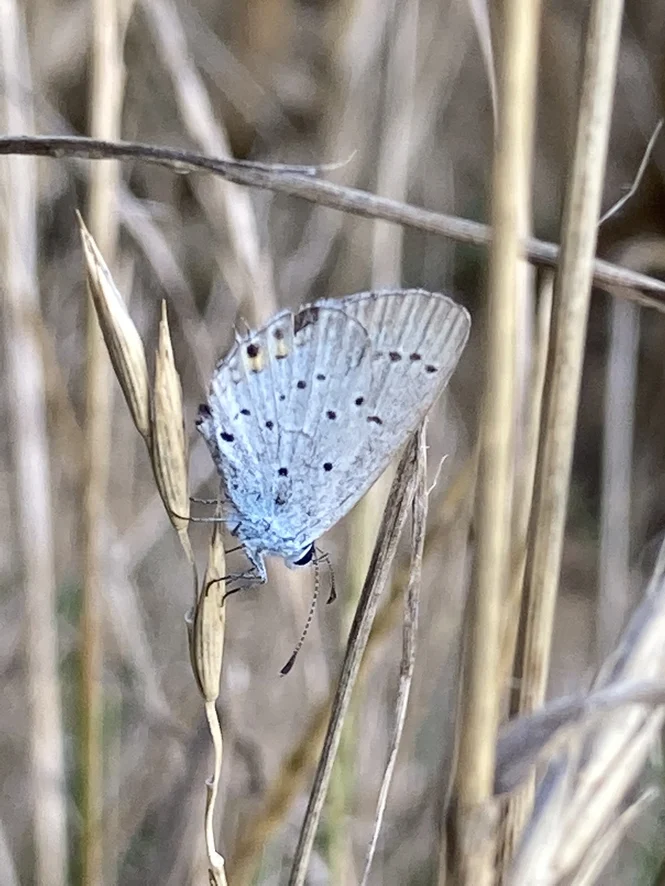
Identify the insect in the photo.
Cupido argiades (also Elkalyce argiades)
